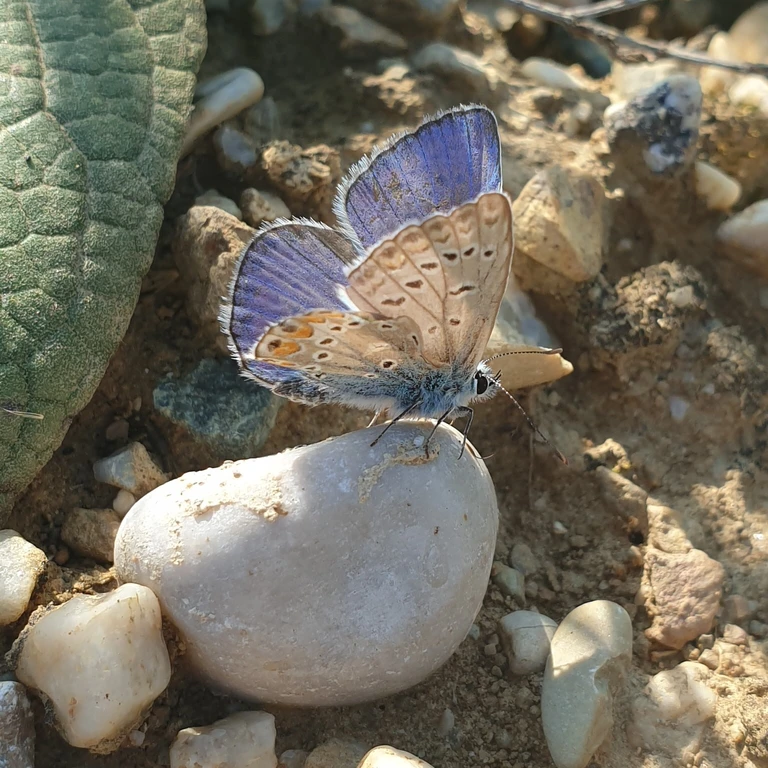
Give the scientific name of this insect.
Polyommatus icarus
